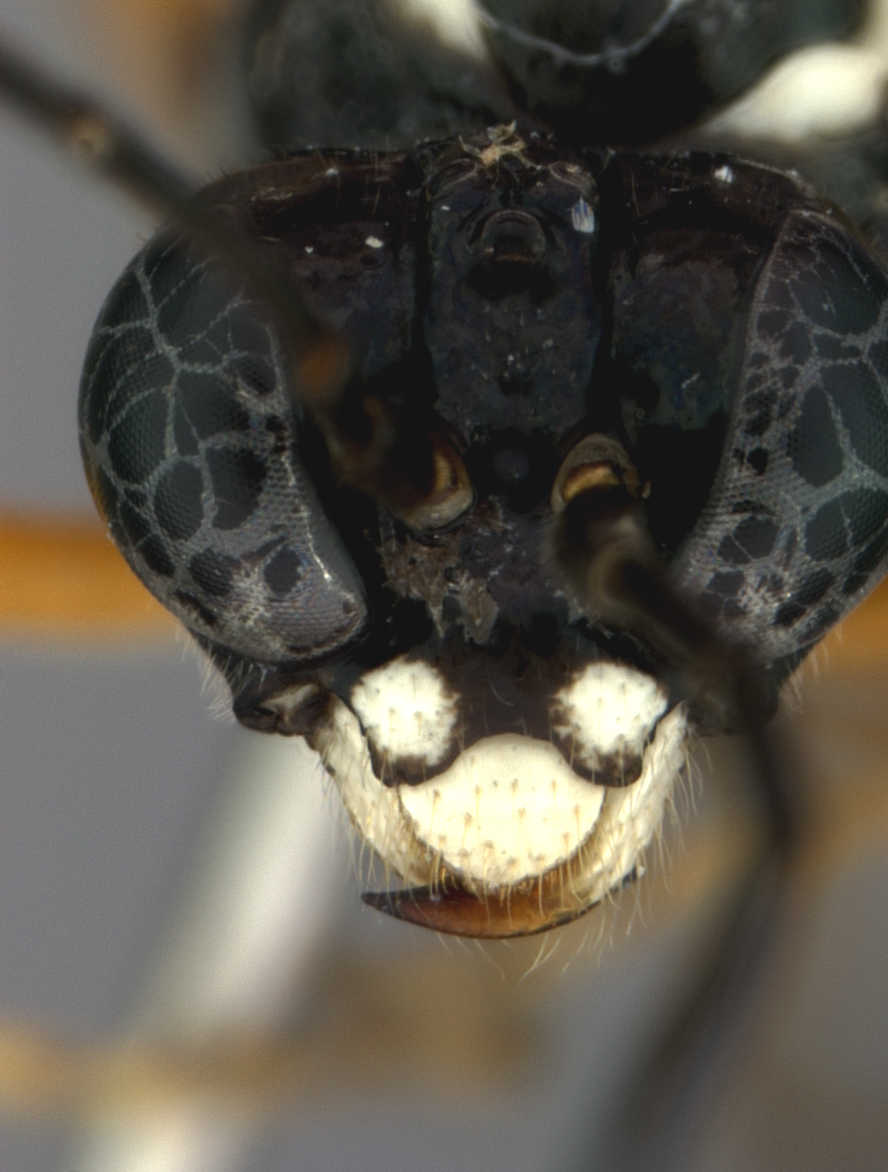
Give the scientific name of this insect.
Tenthredo fernowi
